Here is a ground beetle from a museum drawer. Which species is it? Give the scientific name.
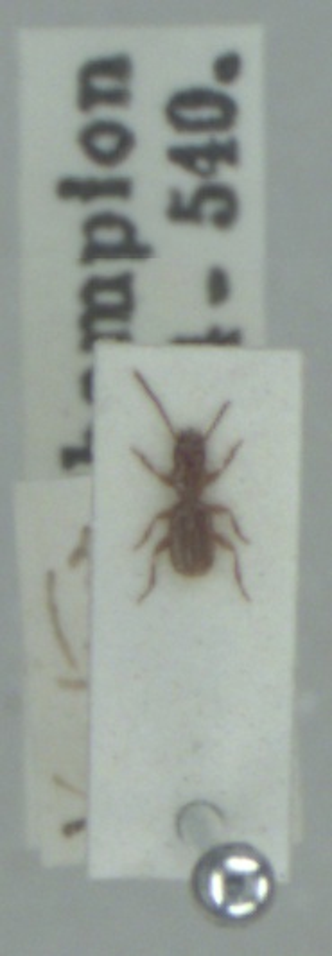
Aepus marinus
